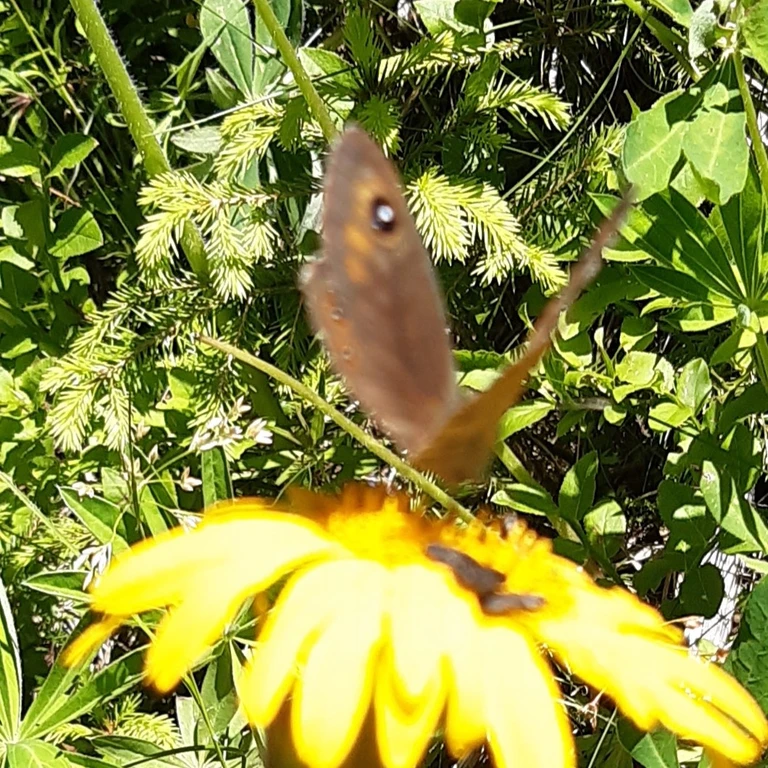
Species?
Lasiommata maera (also Pararge maera)
